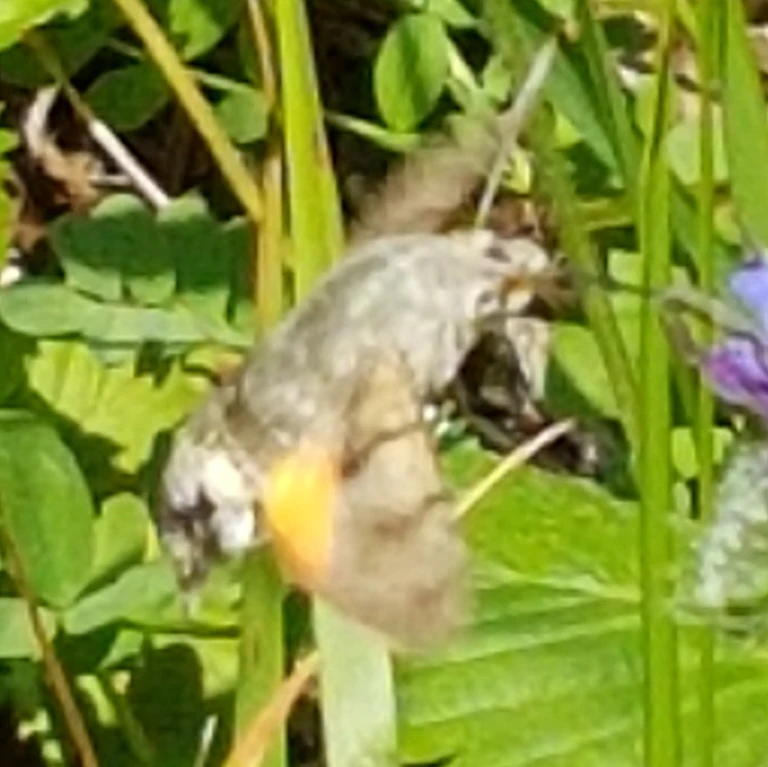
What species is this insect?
Macroglossum stellatarum
